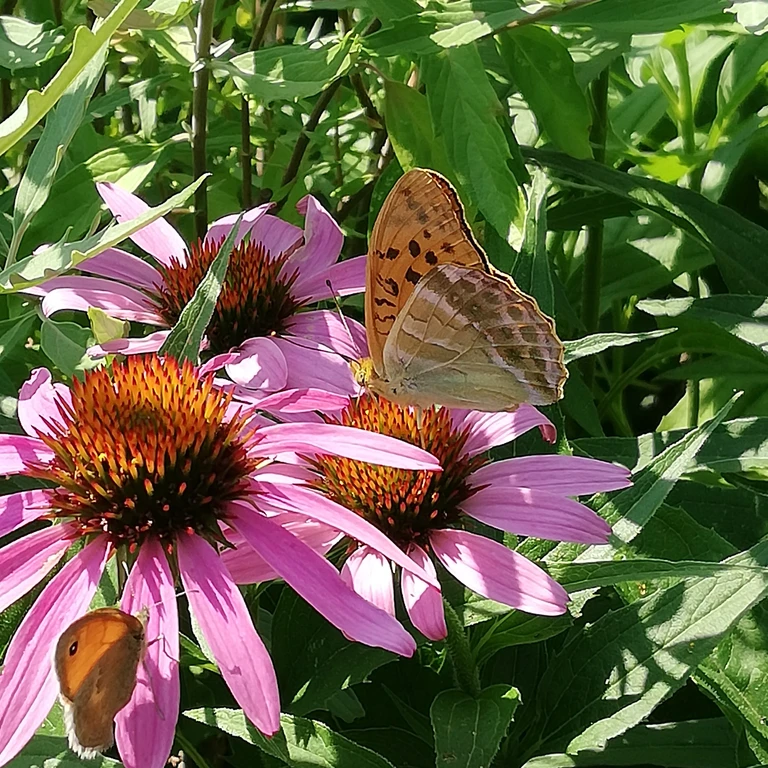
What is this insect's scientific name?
Argynnis paphia
